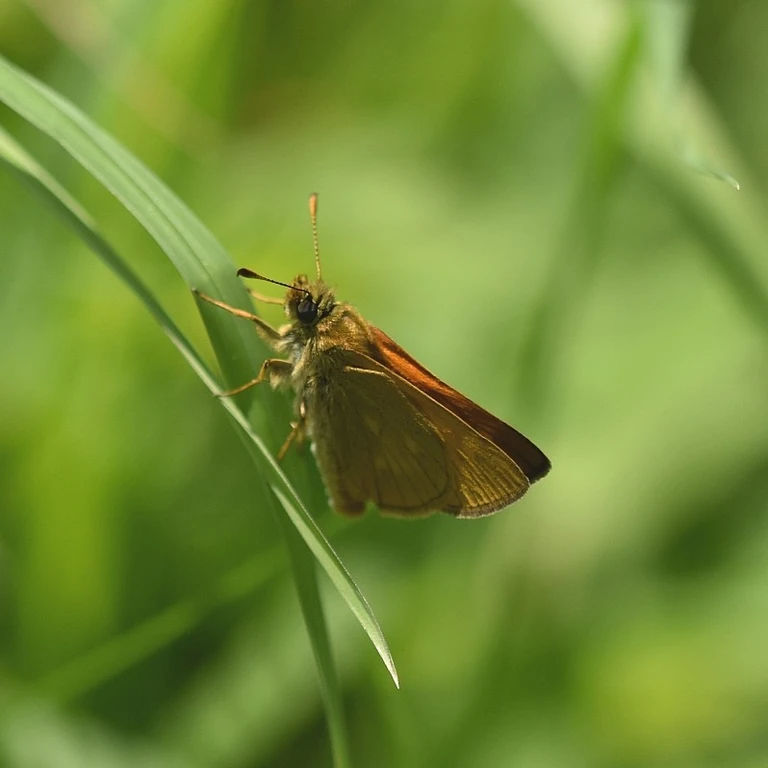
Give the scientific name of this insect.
Ochlodes sylvanus (also Ochlodes venata)
